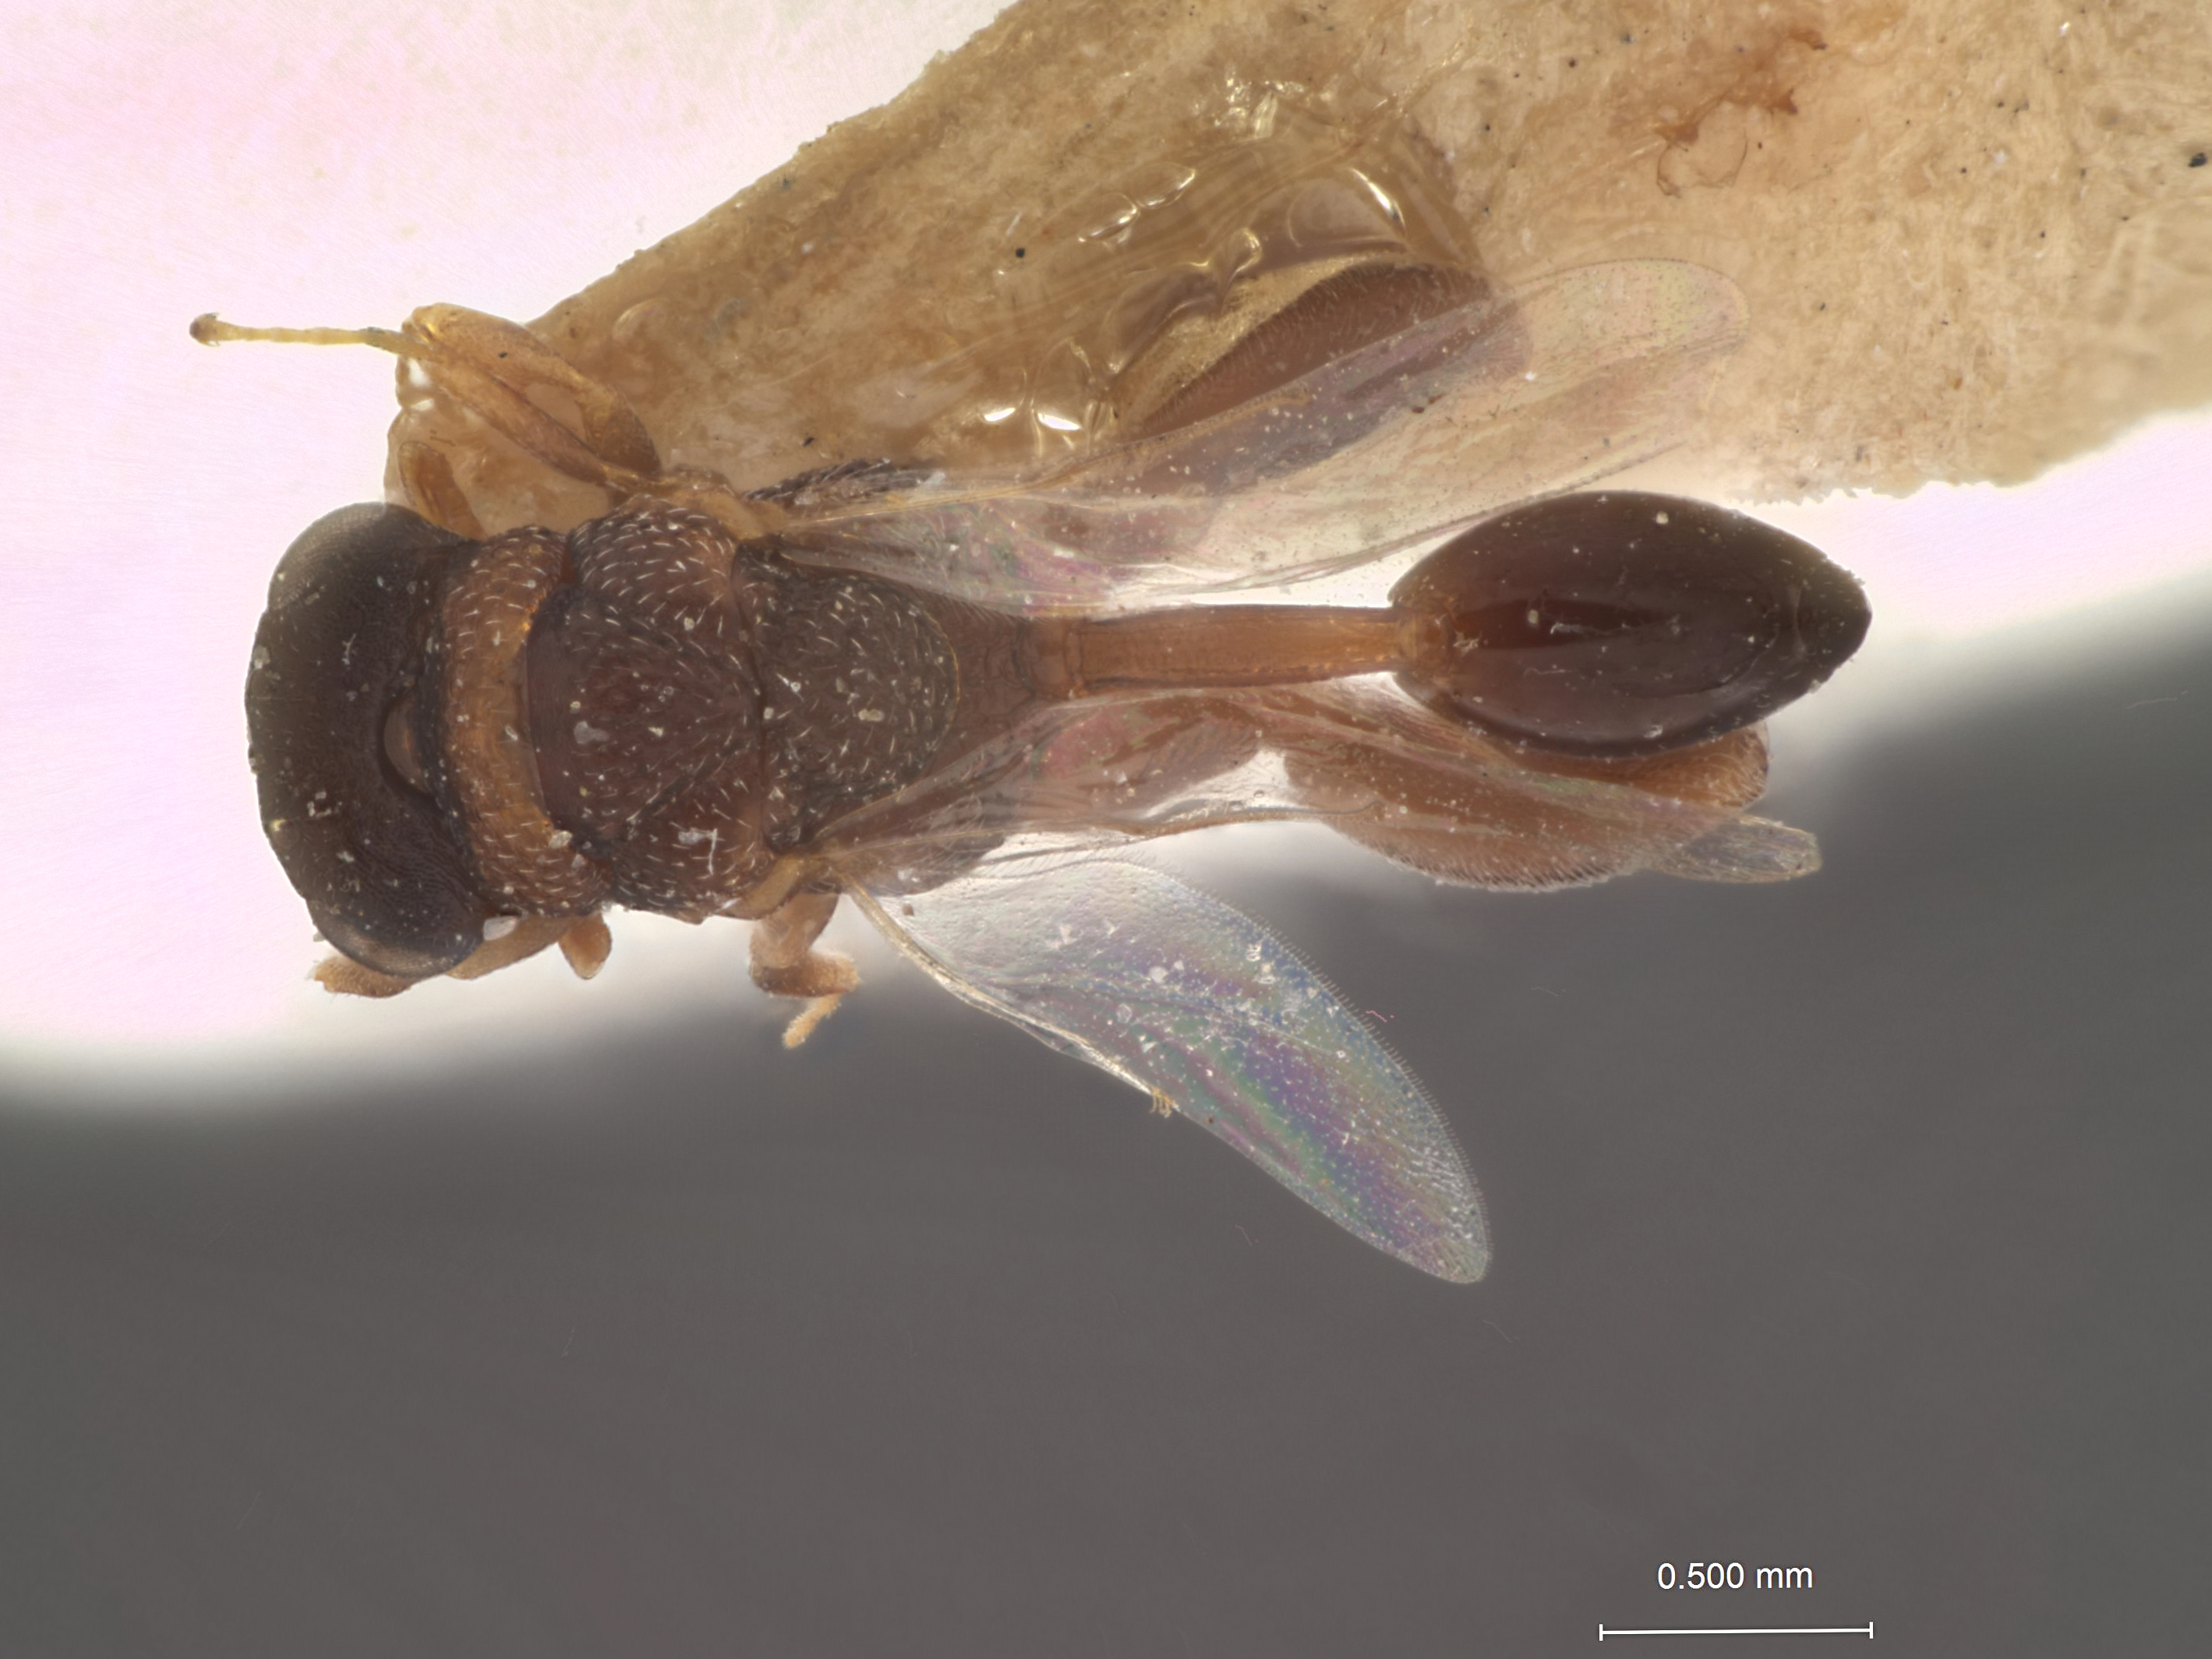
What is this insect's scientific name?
Arretocera ramnathi
